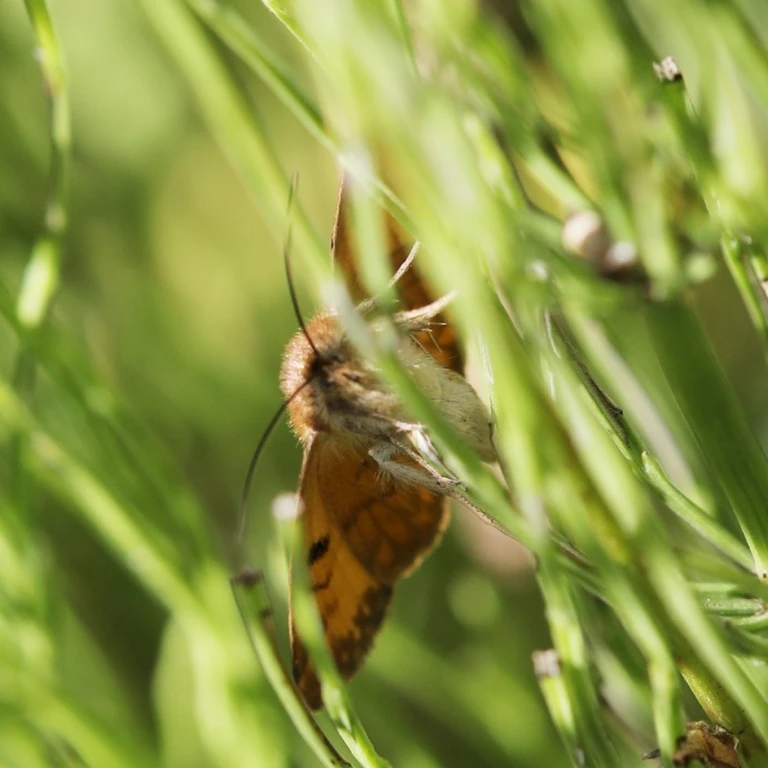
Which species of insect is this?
Euclidia glyphica
